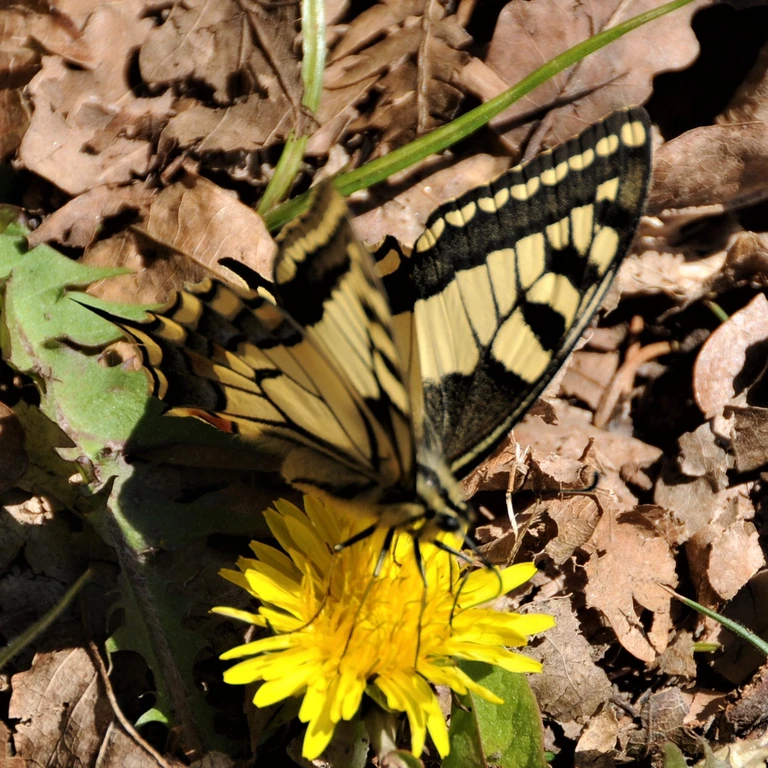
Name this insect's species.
Papilio machaon
